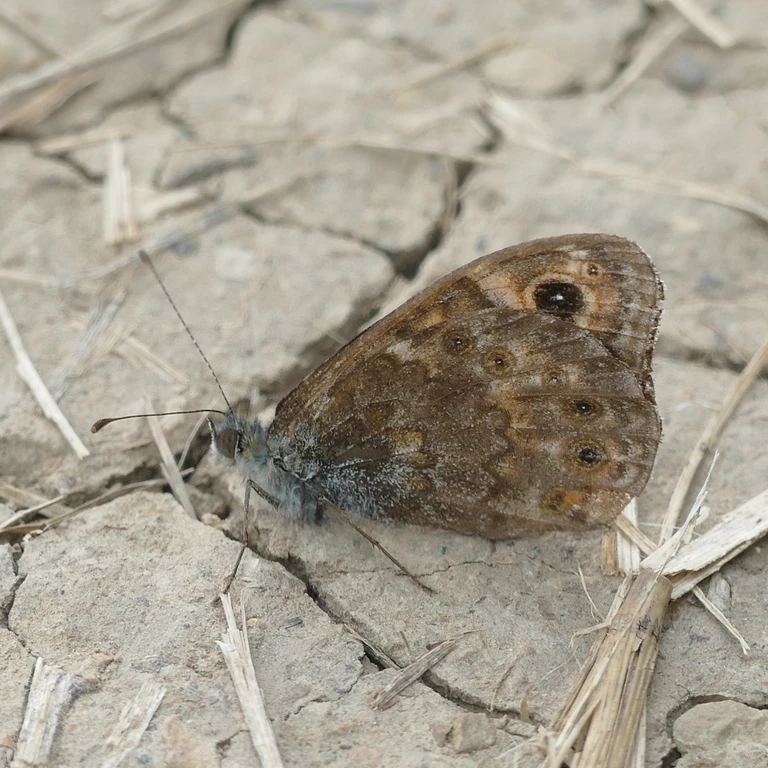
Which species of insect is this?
Lasiommata megera (also Pararge megera)
